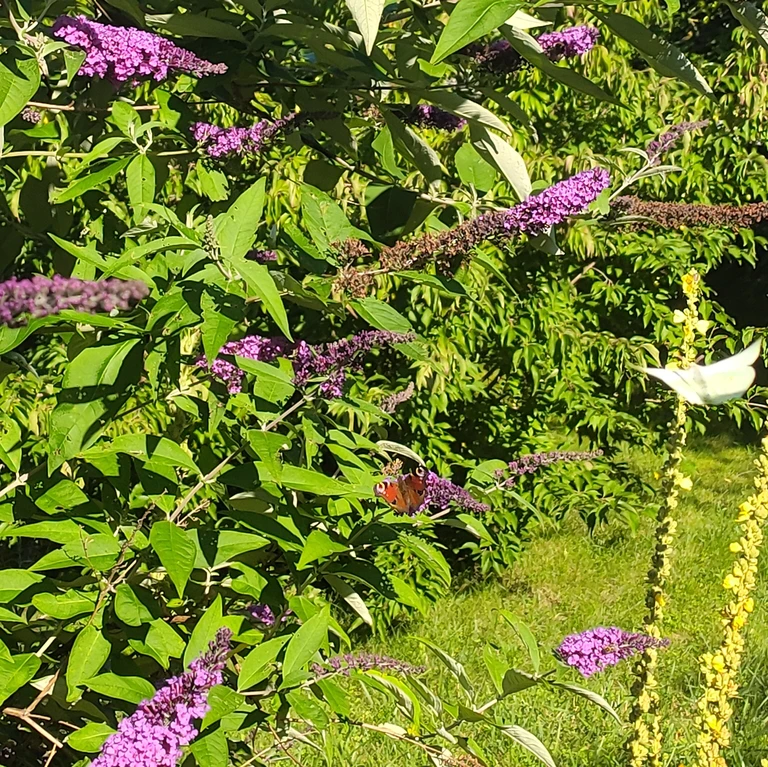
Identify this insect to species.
Aglais io
